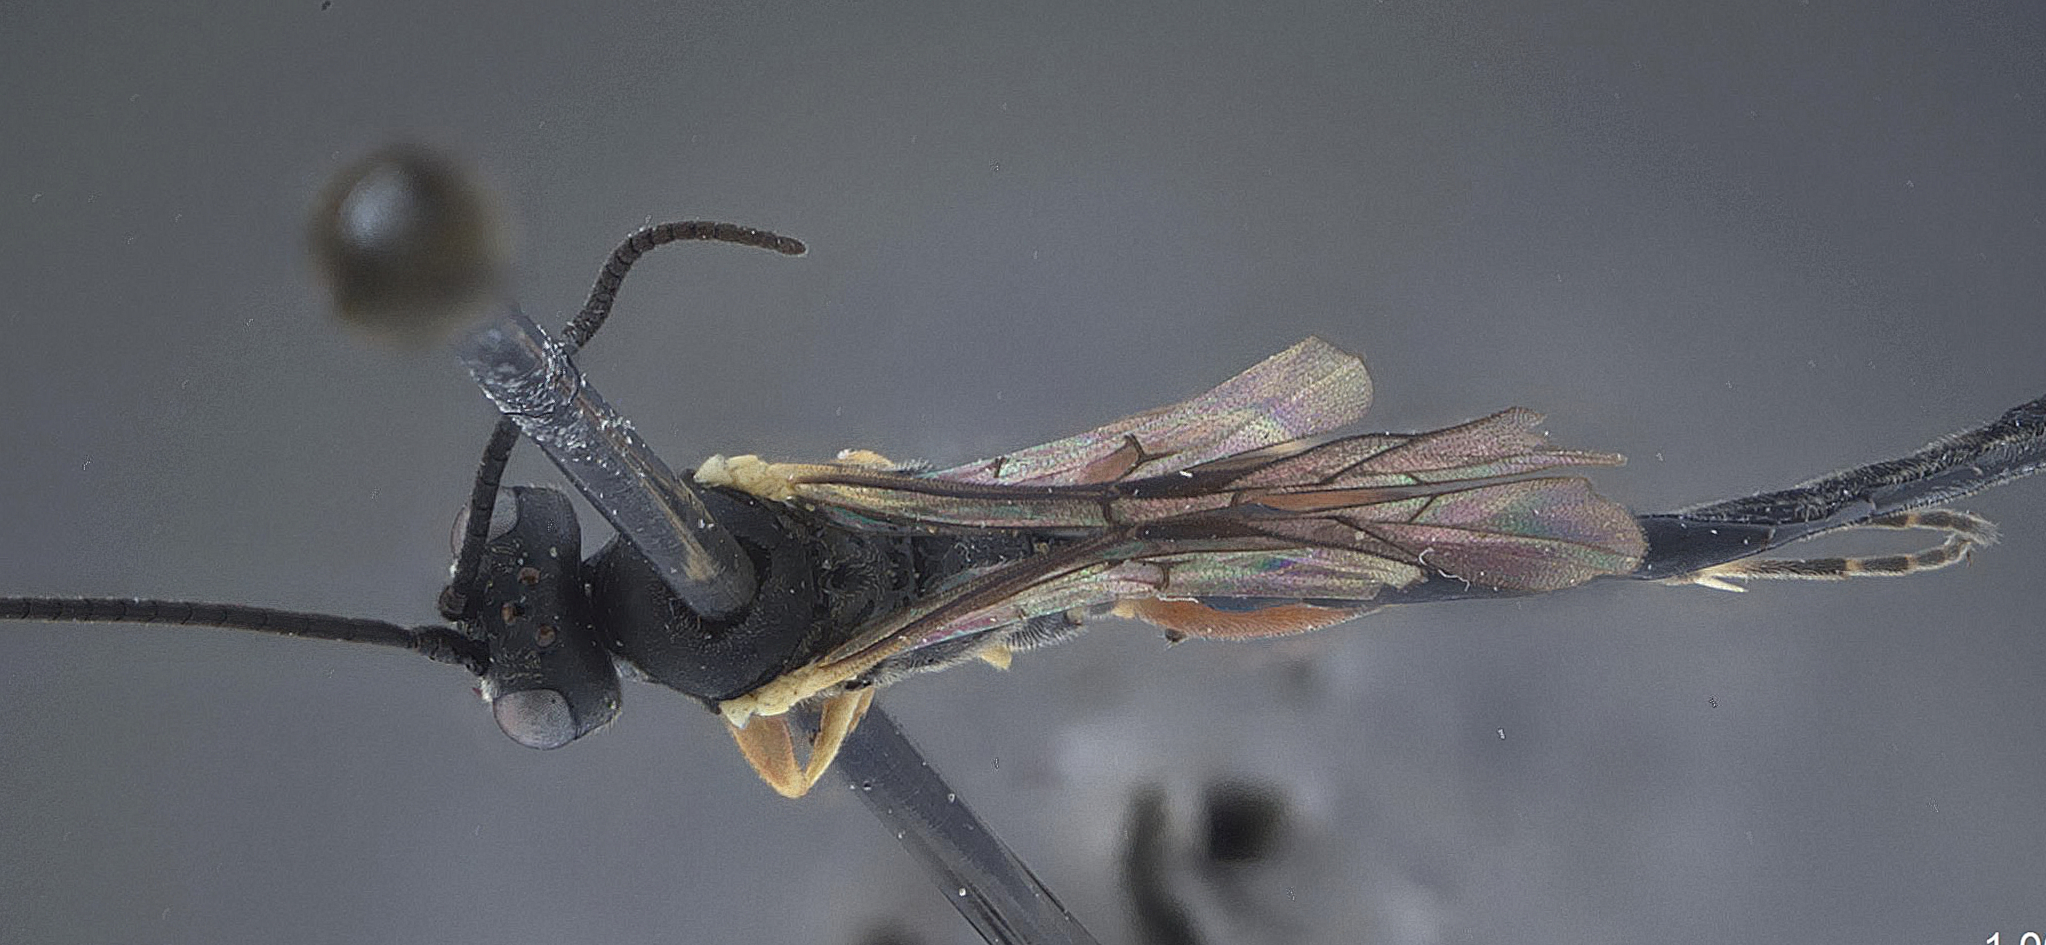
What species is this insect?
Diadegma carolina
